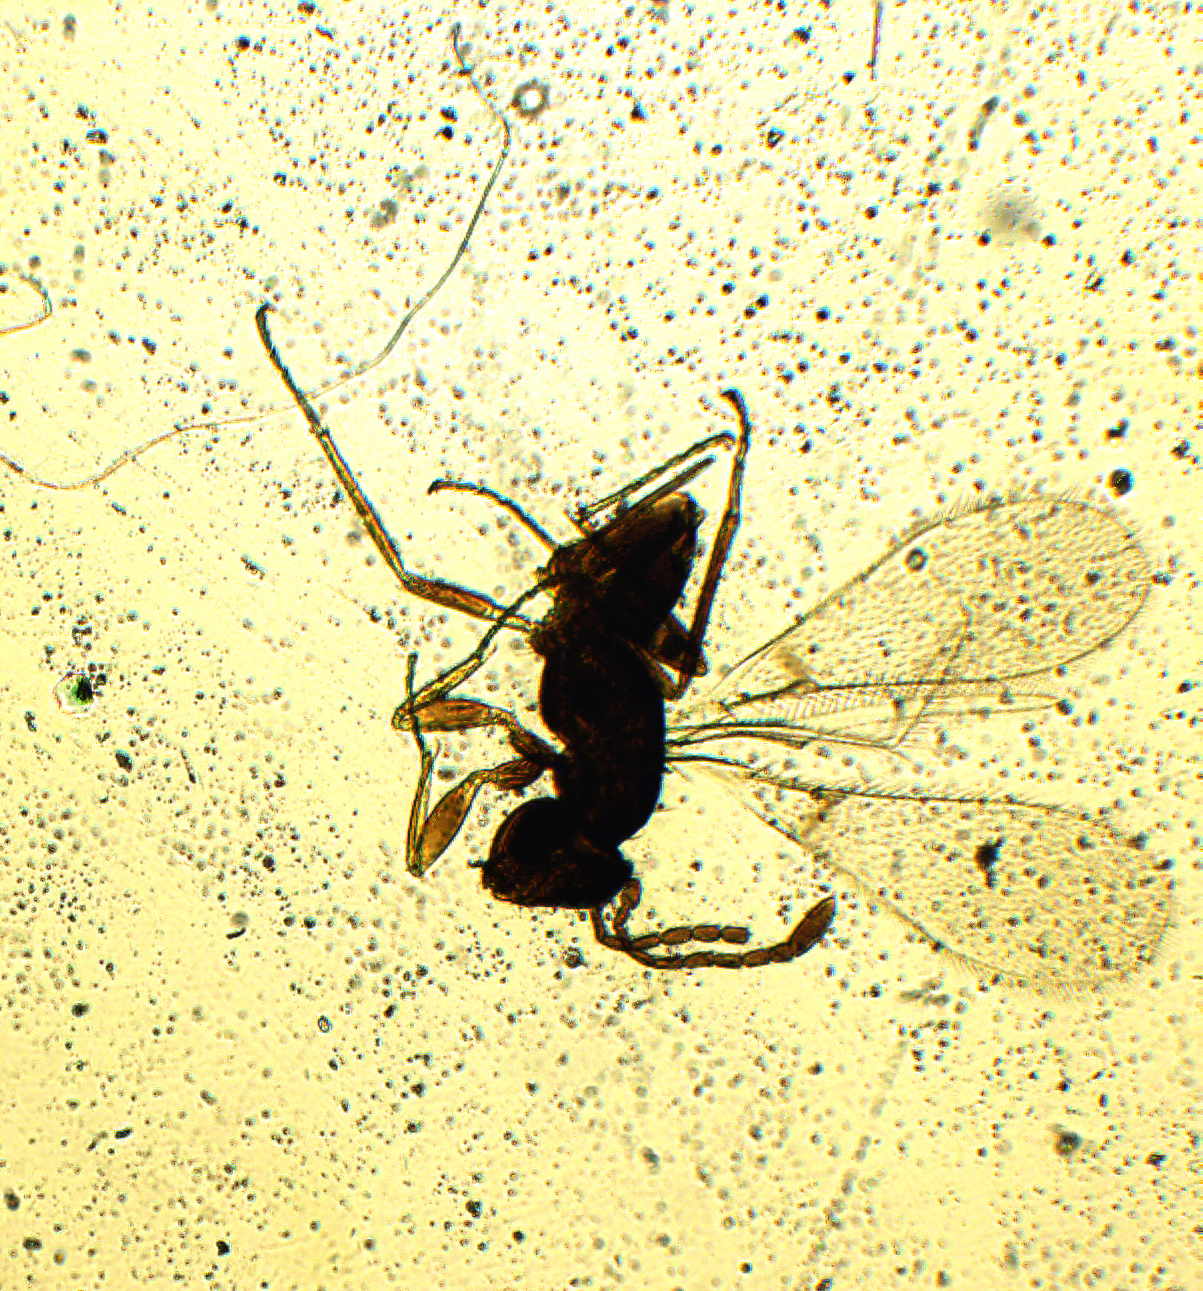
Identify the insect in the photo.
Polynema graculus
